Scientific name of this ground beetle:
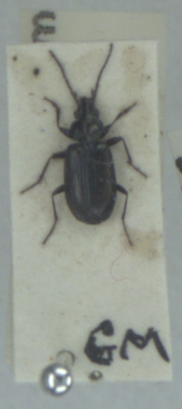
Bembidion prasinum
